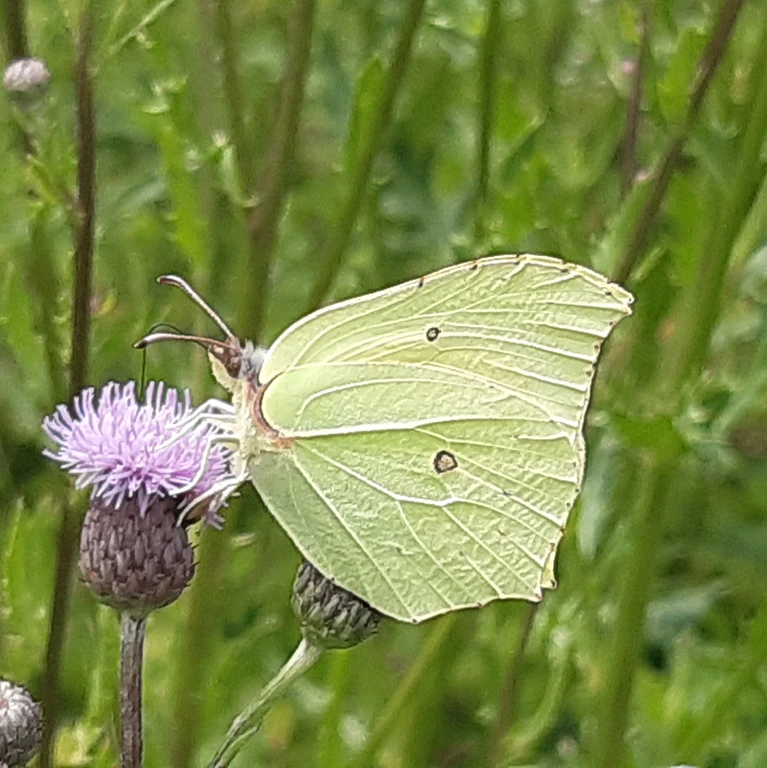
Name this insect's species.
Gonepteryx rhamni
